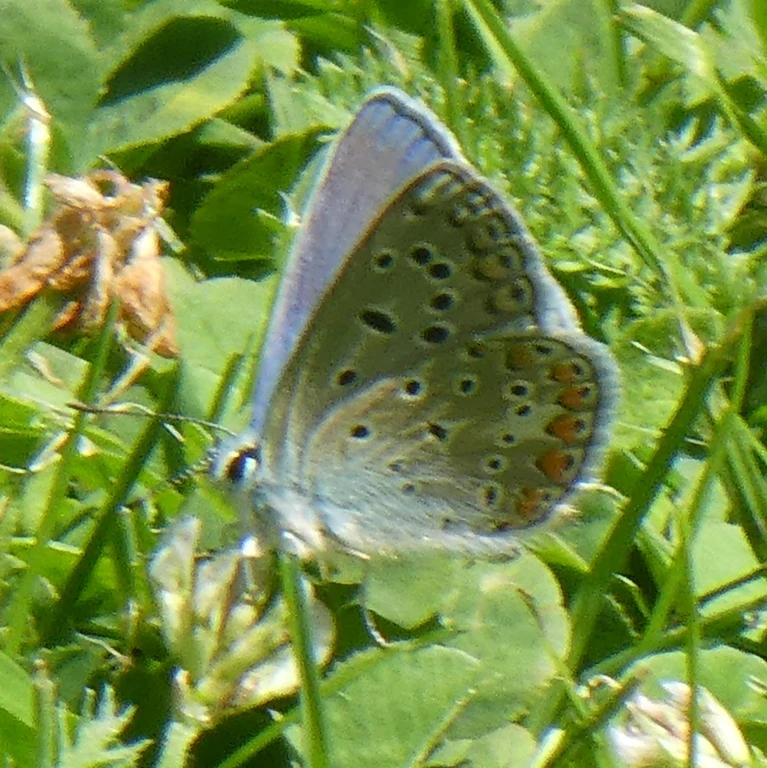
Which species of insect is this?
Polyommatus icarus
